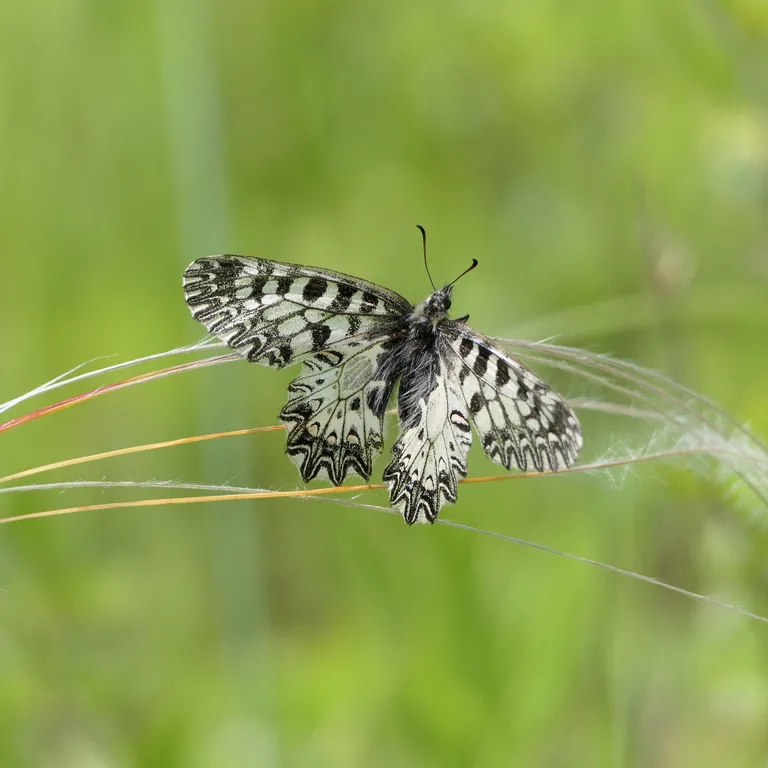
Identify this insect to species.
Zerynthia polyxena
